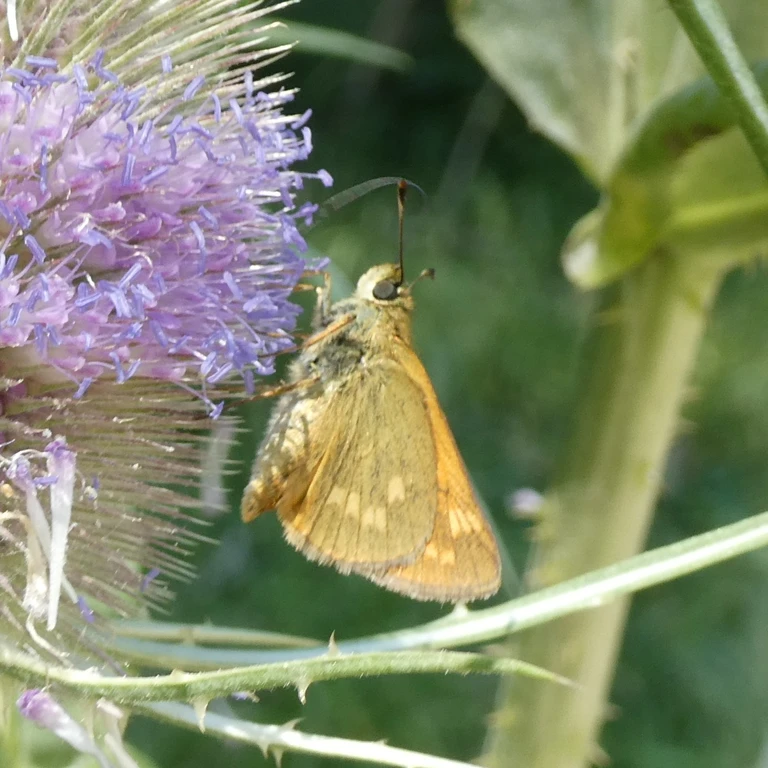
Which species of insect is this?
Ochlodes sylvanus (also Ochlodes venata)
